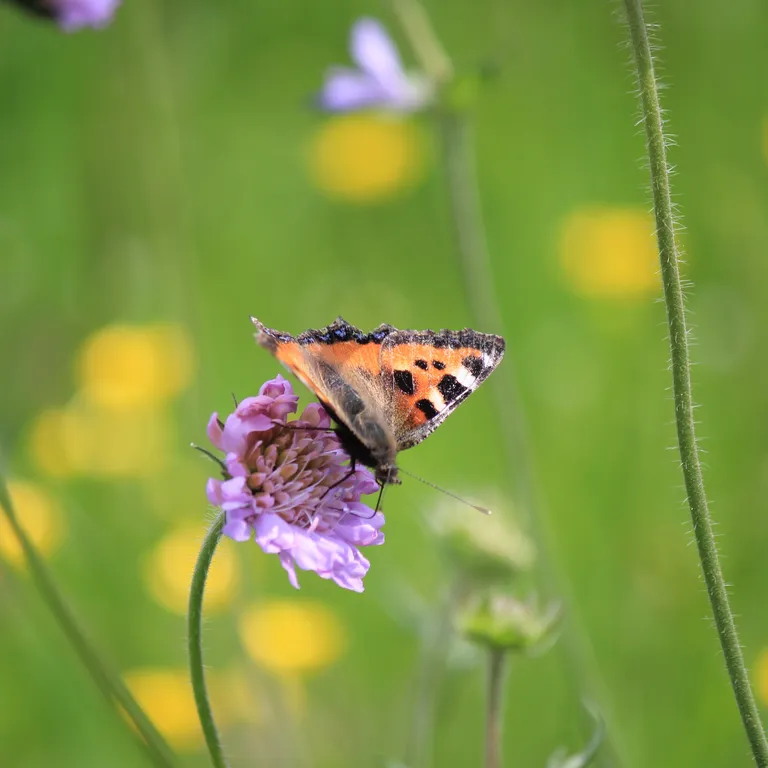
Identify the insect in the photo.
Aglais urticae
